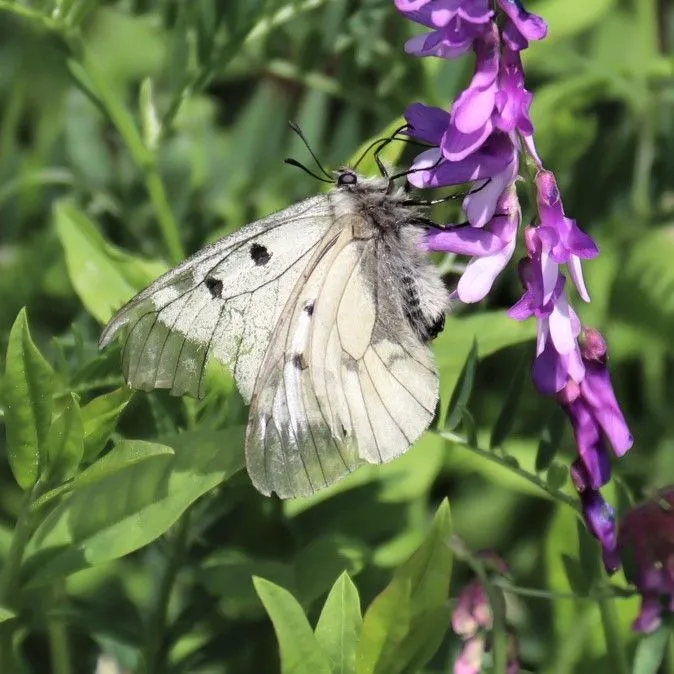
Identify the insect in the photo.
Parnassius mnemosyne
